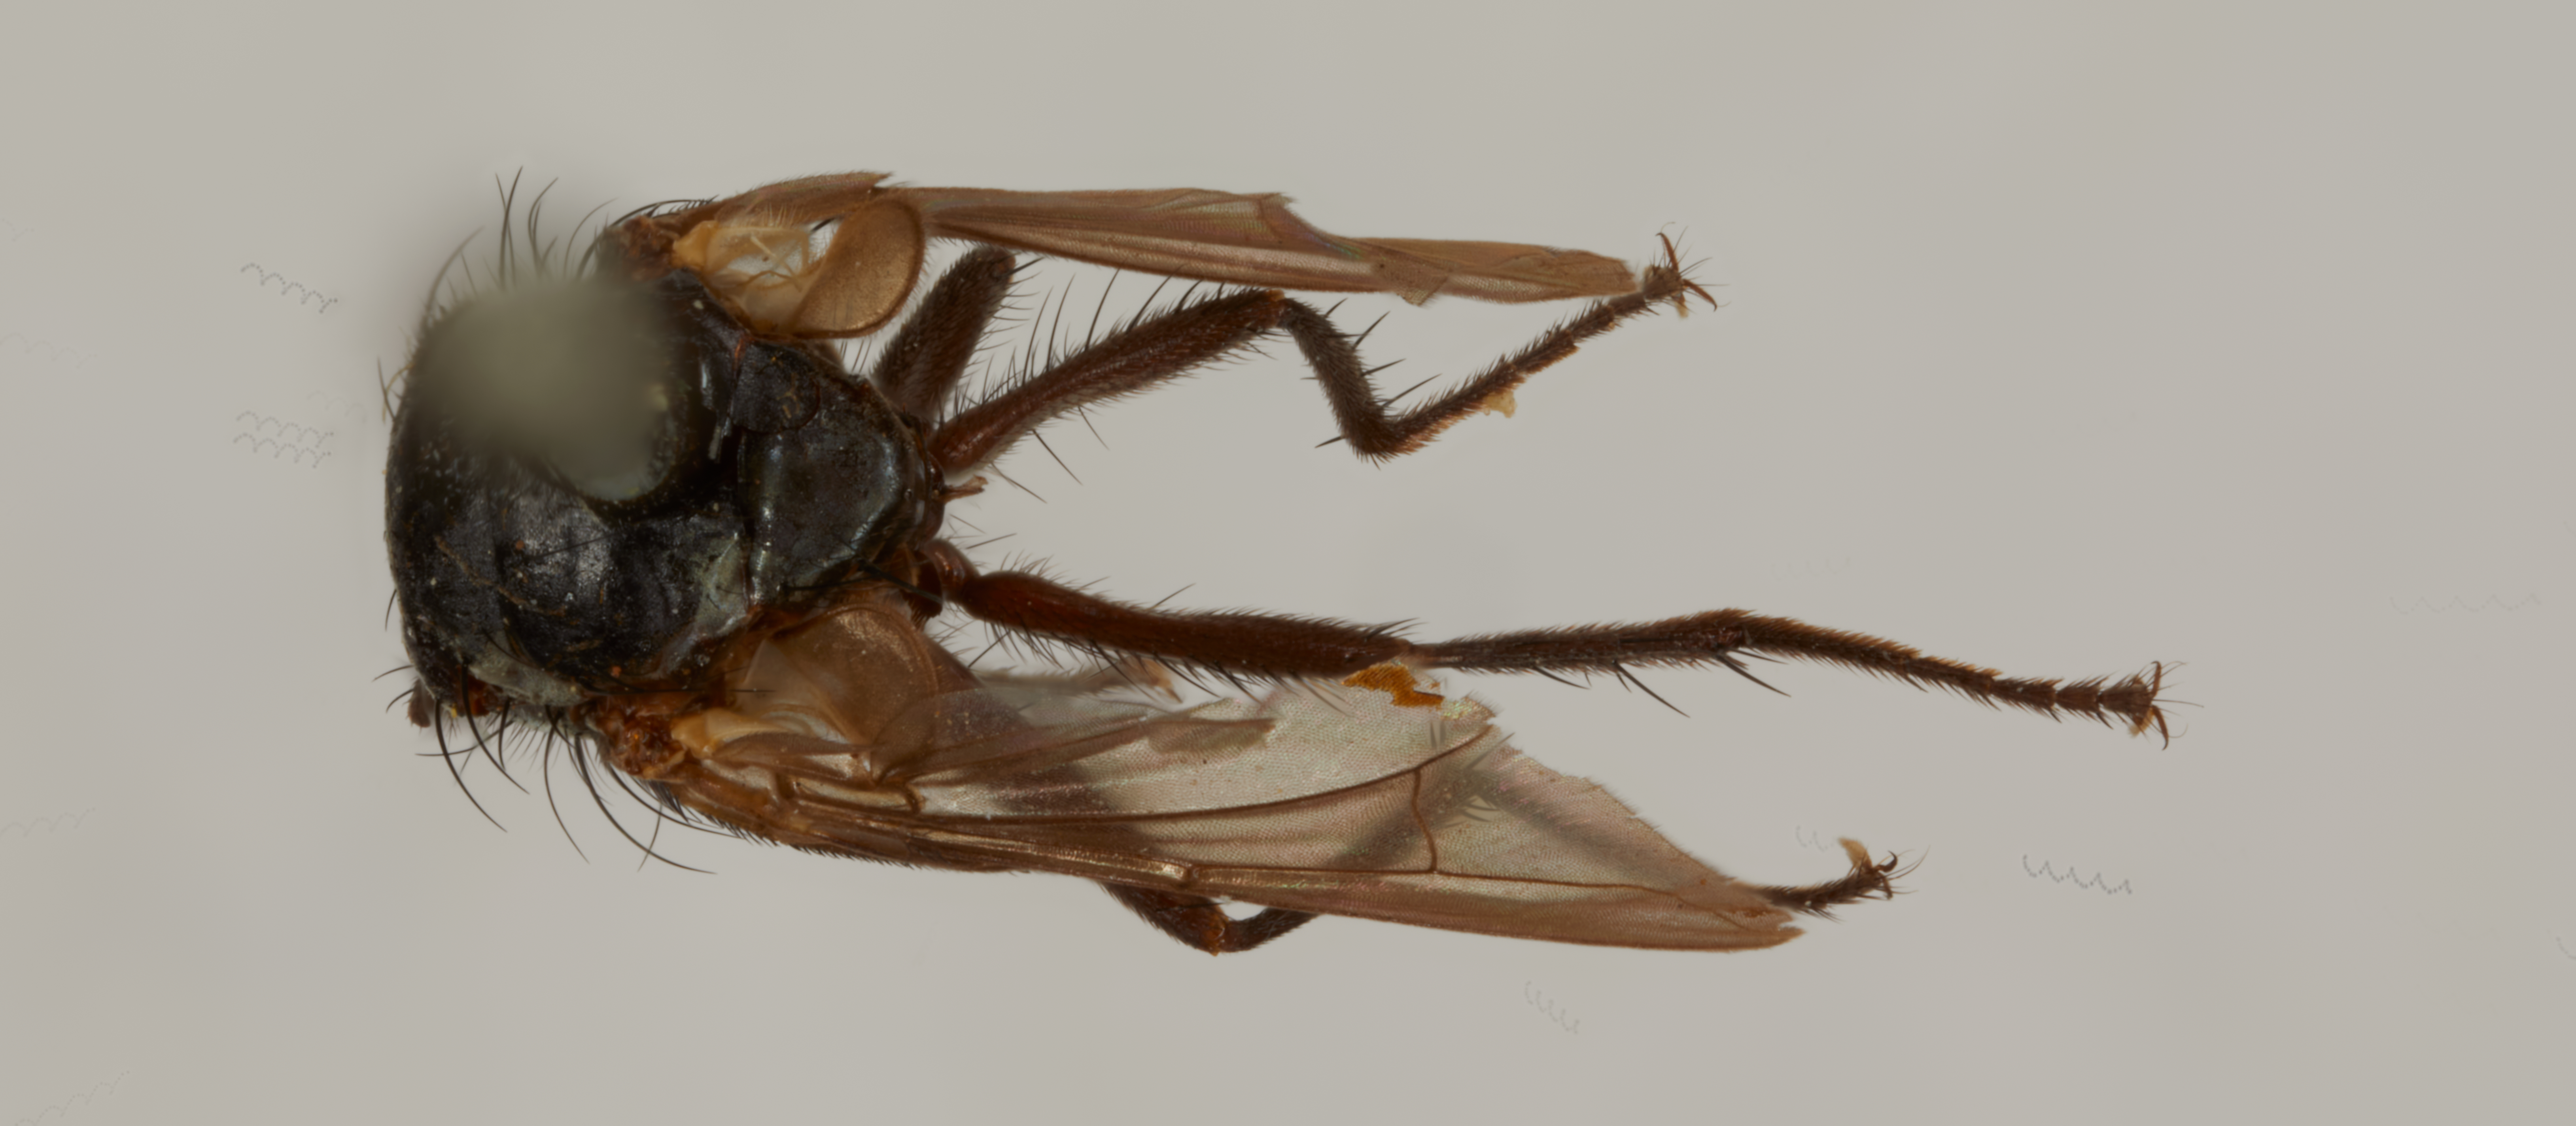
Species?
Opsodexia cruciata
